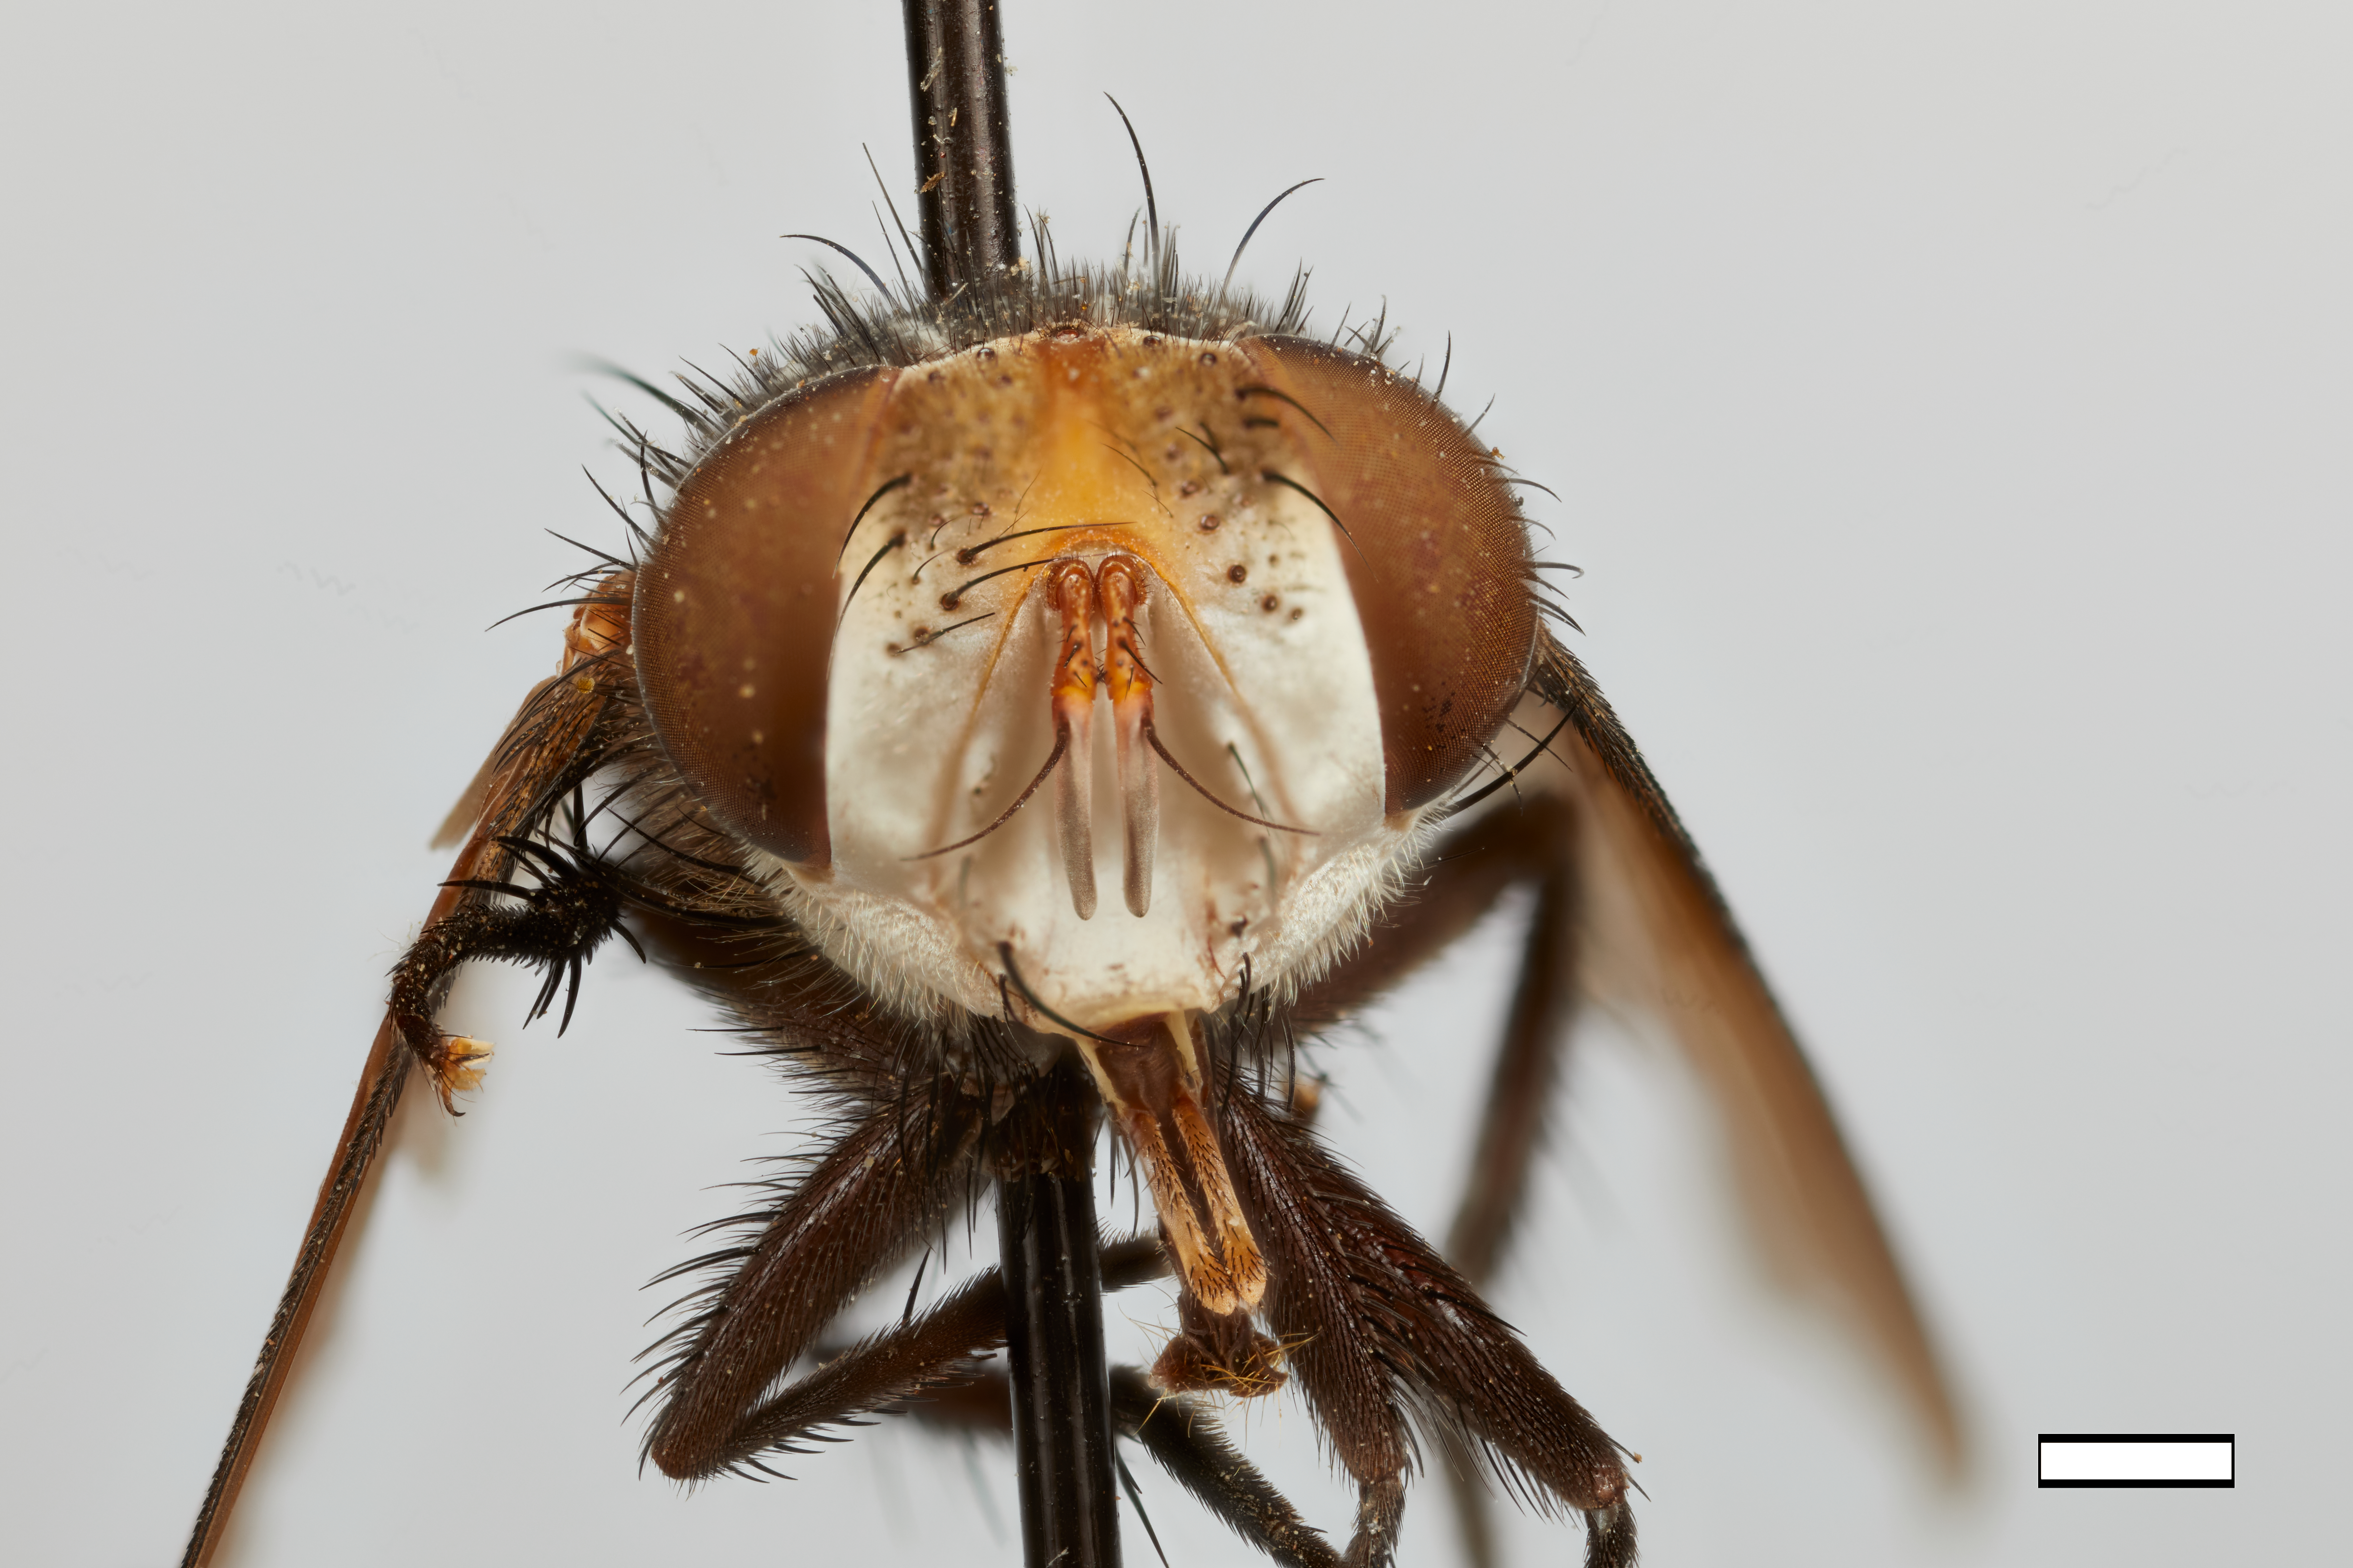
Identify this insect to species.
Triachora equinoctialis
